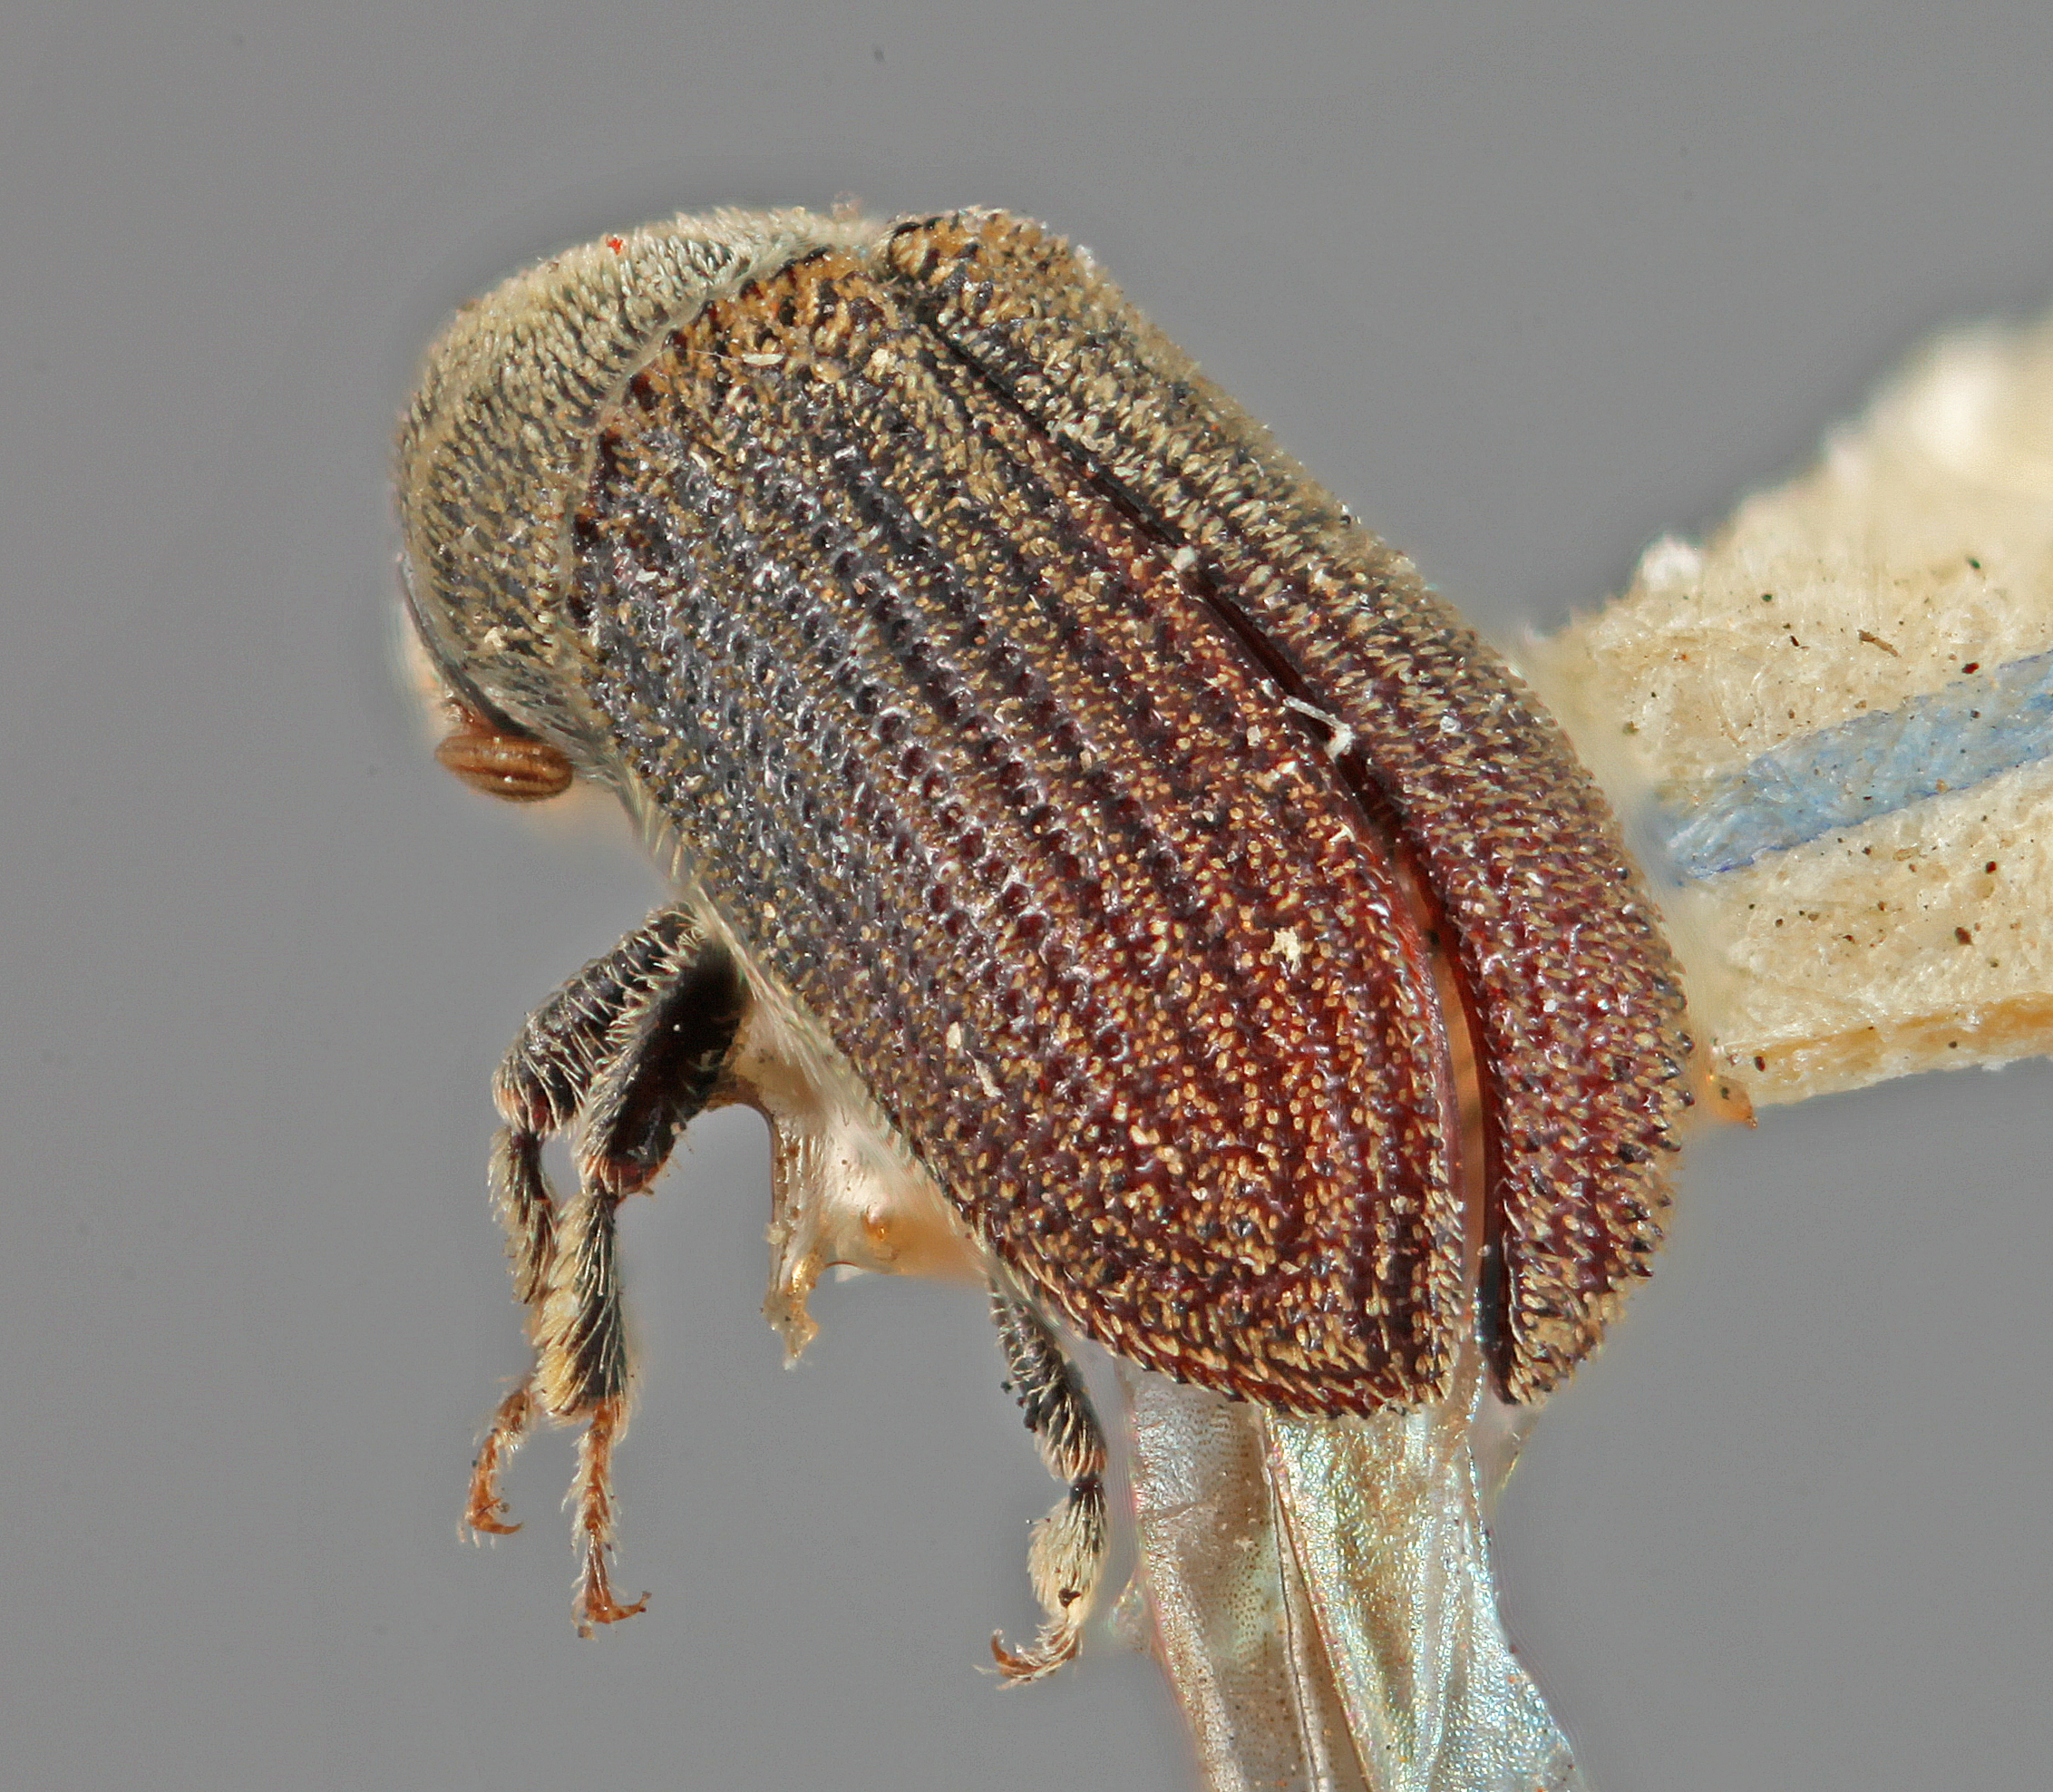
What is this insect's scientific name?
Carphoborus frontalis
